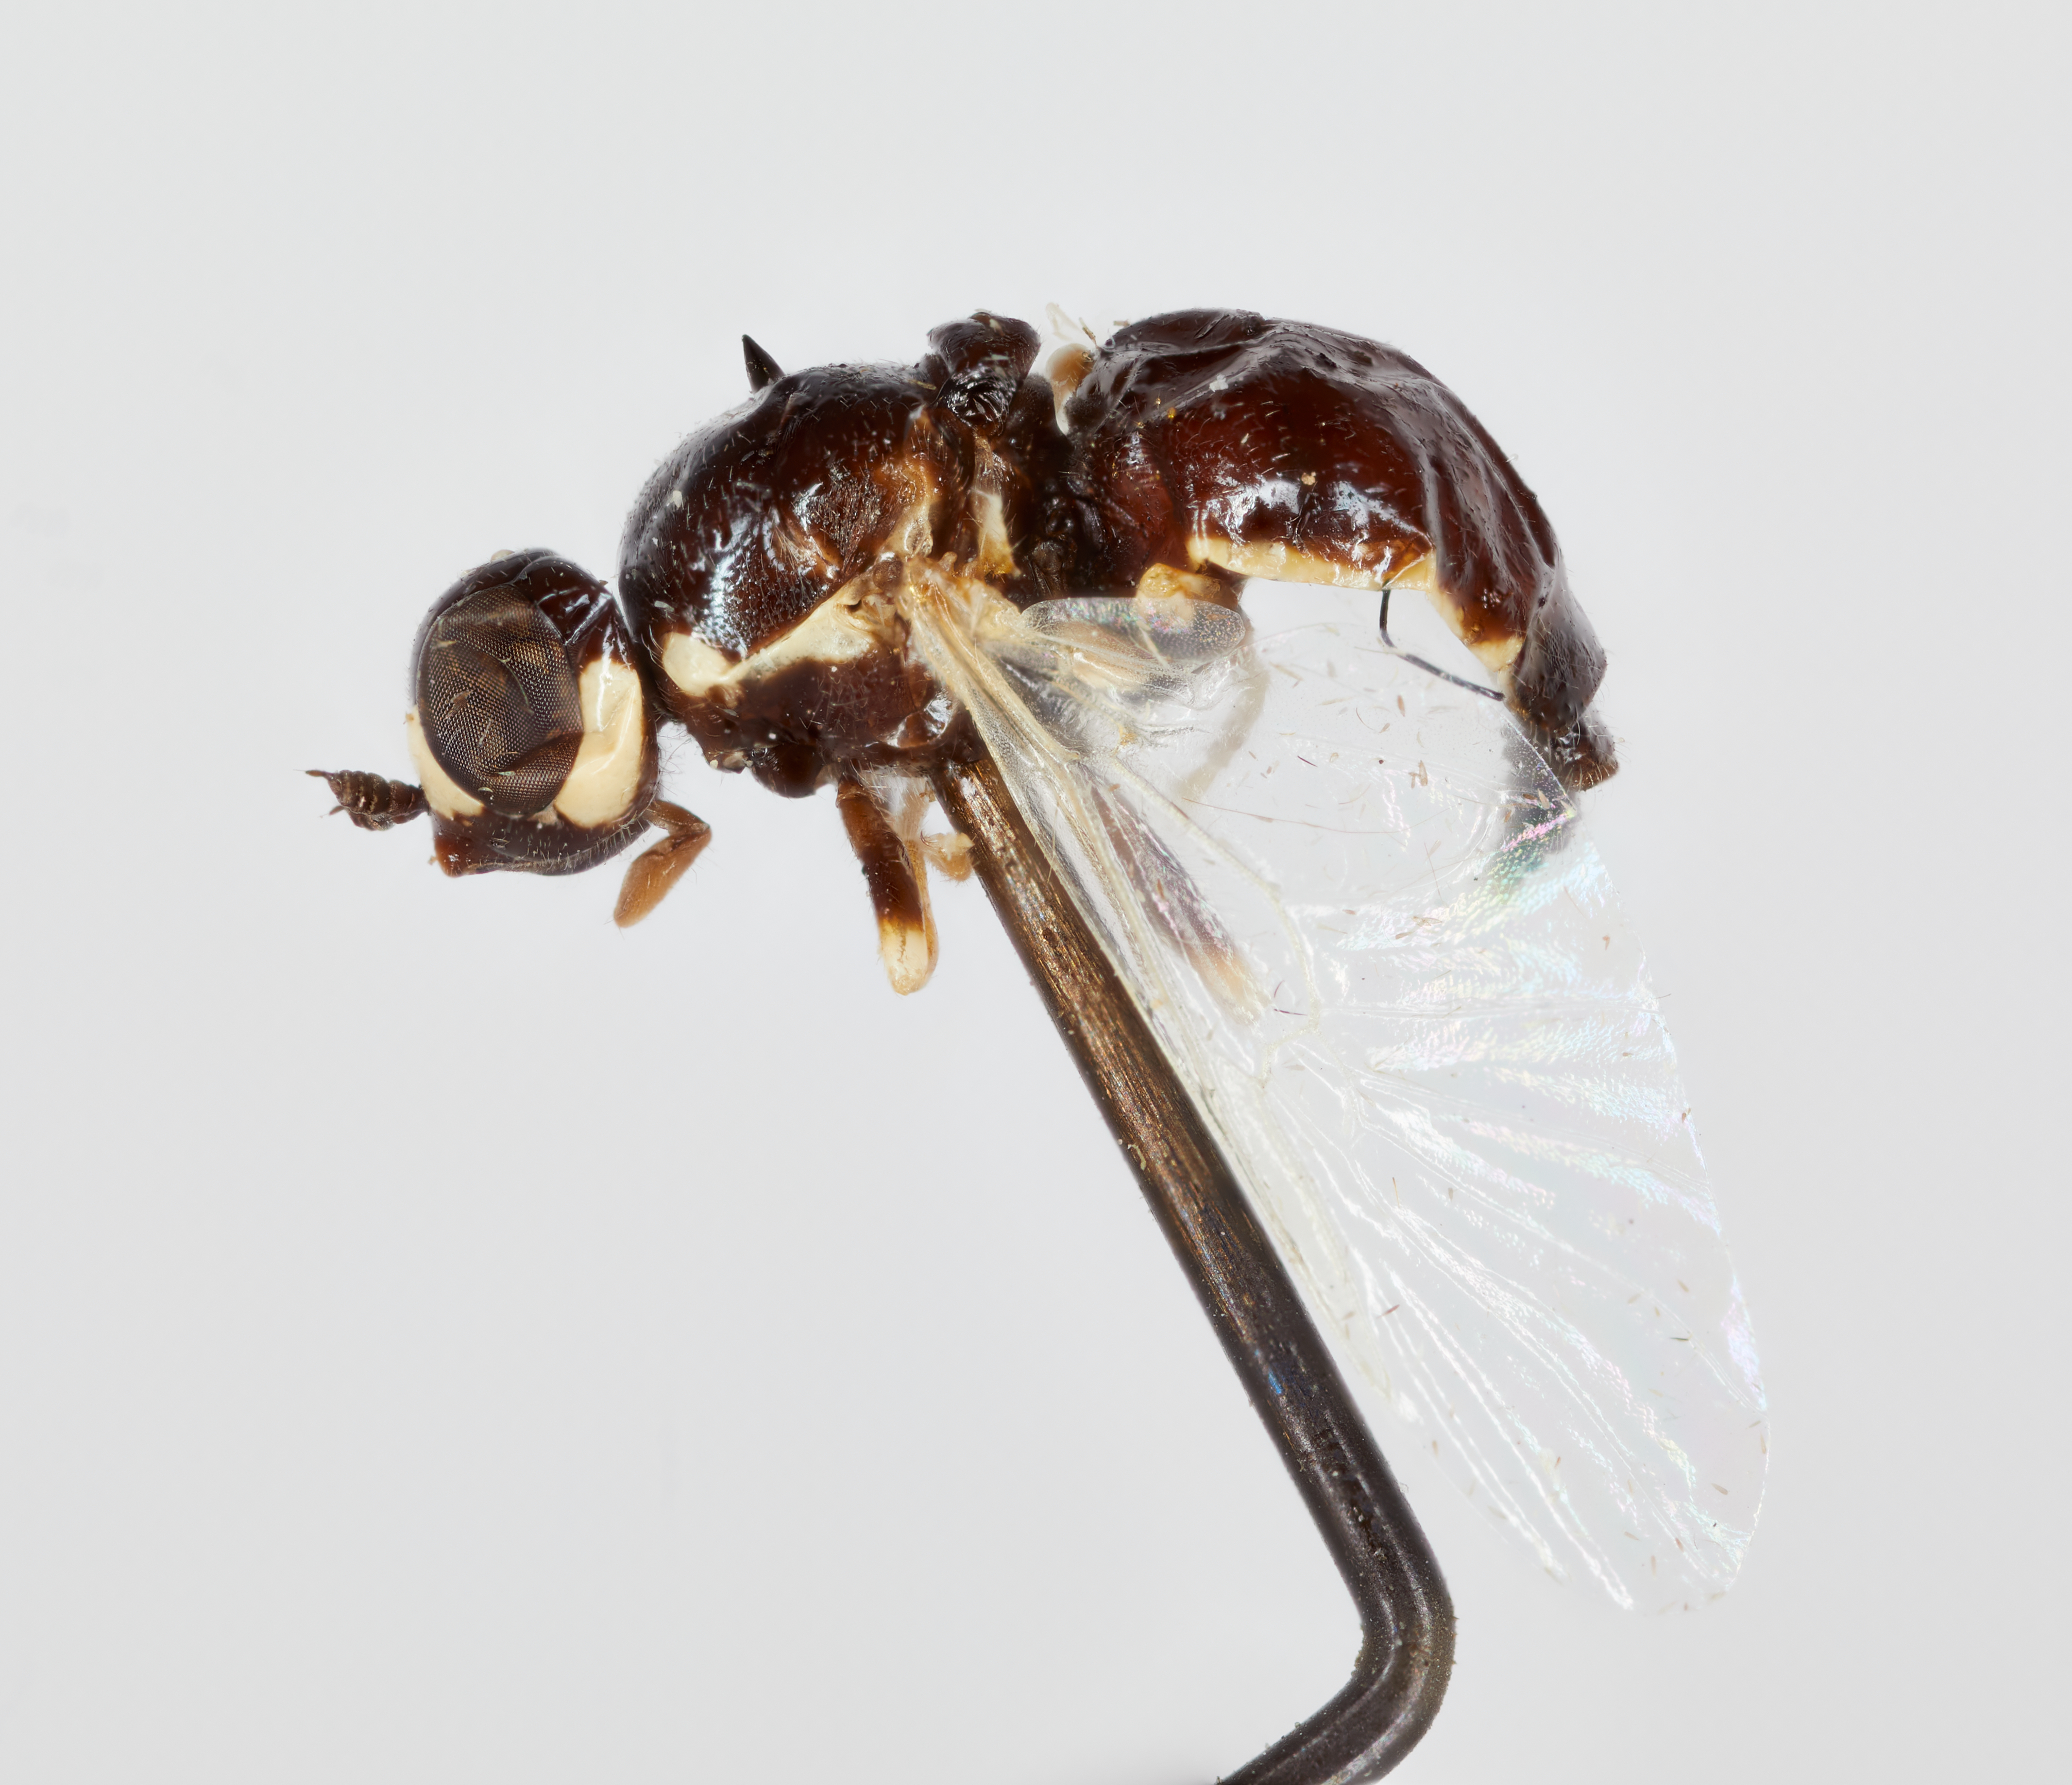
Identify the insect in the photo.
Camptopelta aldrichi
